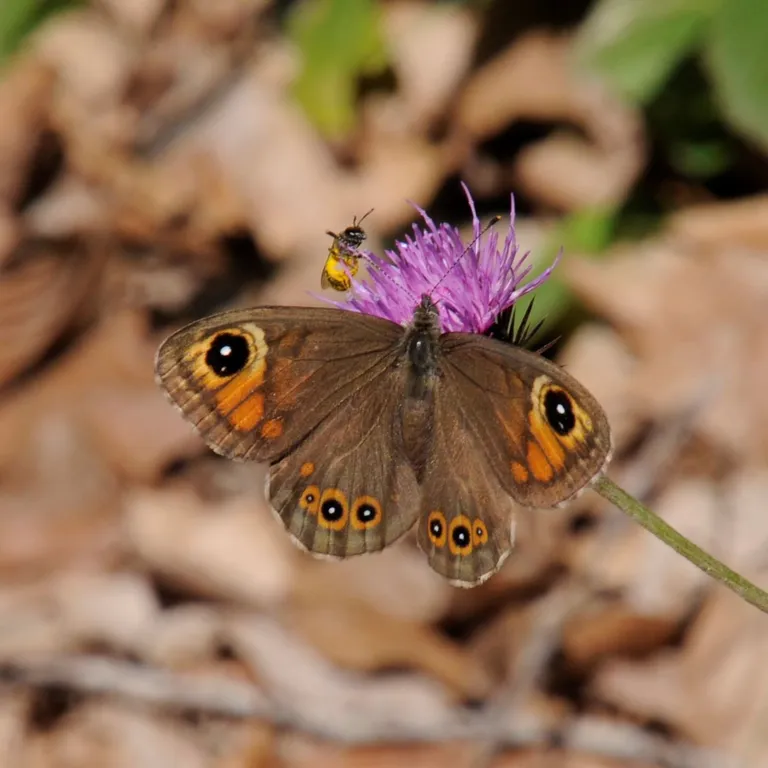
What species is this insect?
Lasiommata maera (also Pararge maera)
